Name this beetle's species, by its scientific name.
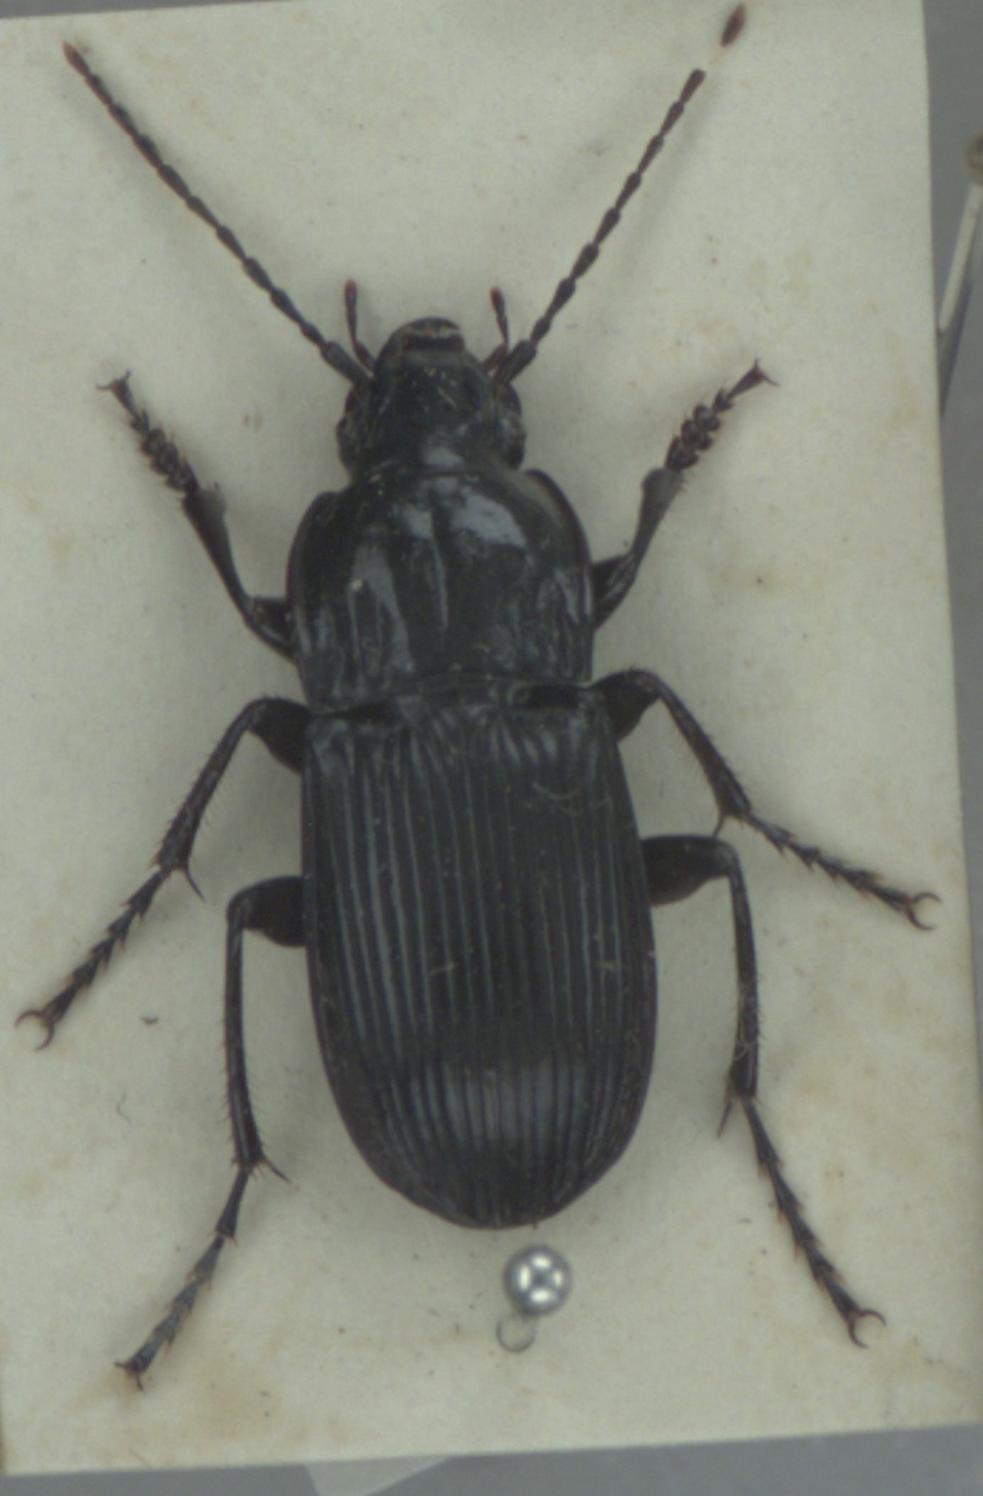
Abax parallelepipedus
